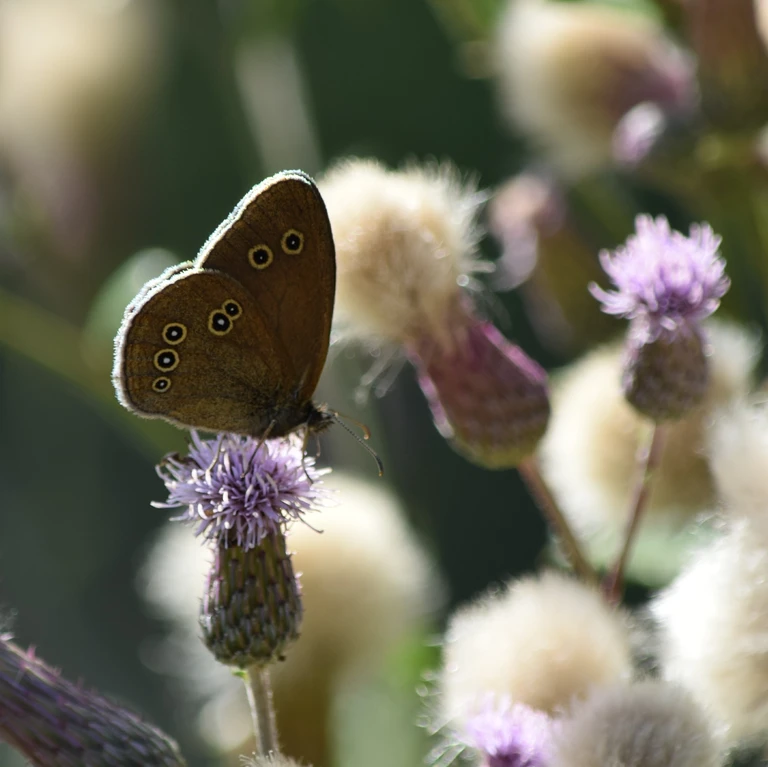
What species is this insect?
Aphantopus hyperantus
